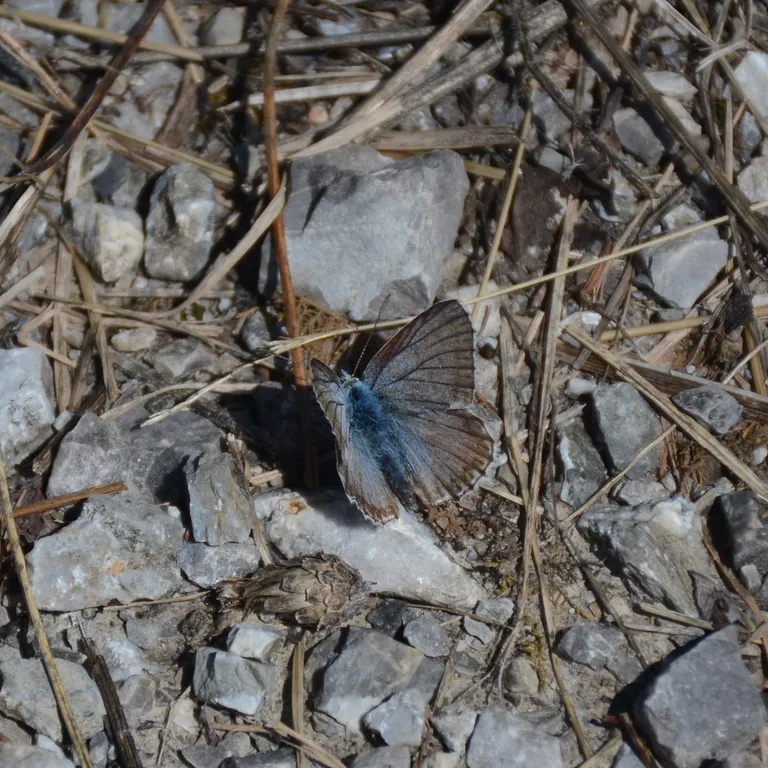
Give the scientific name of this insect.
Lysandra coridon
